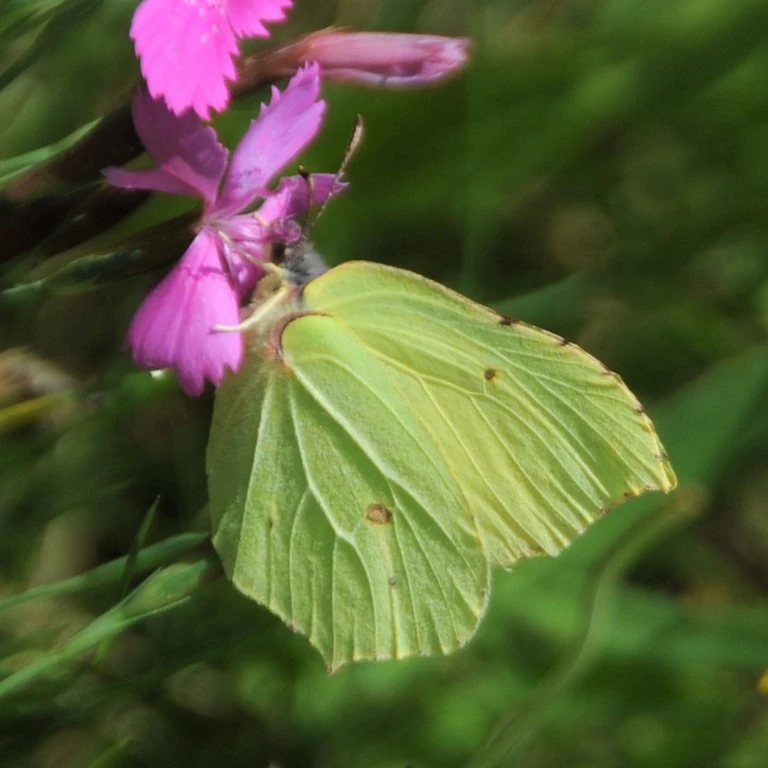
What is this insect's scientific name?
Gonepteryx rhamni
